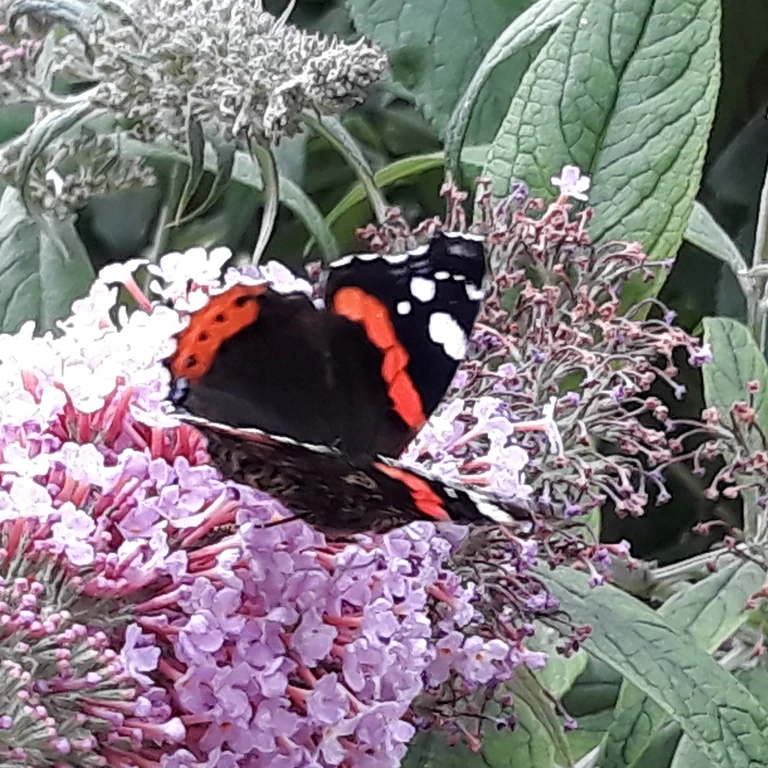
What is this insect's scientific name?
Vanessa atalanta
